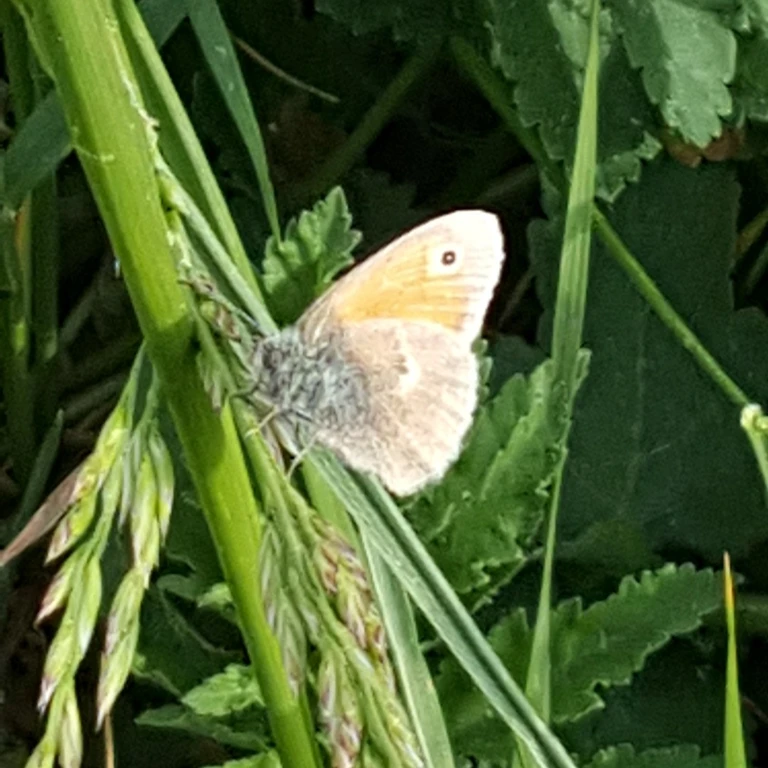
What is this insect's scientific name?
Coenonympha pamphilus
